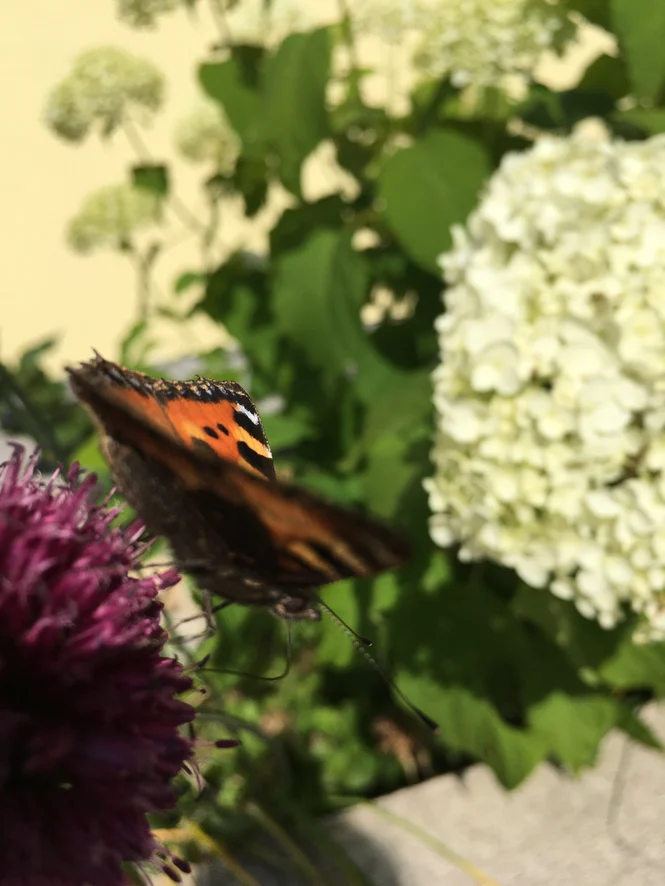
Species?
Aglais urticae
